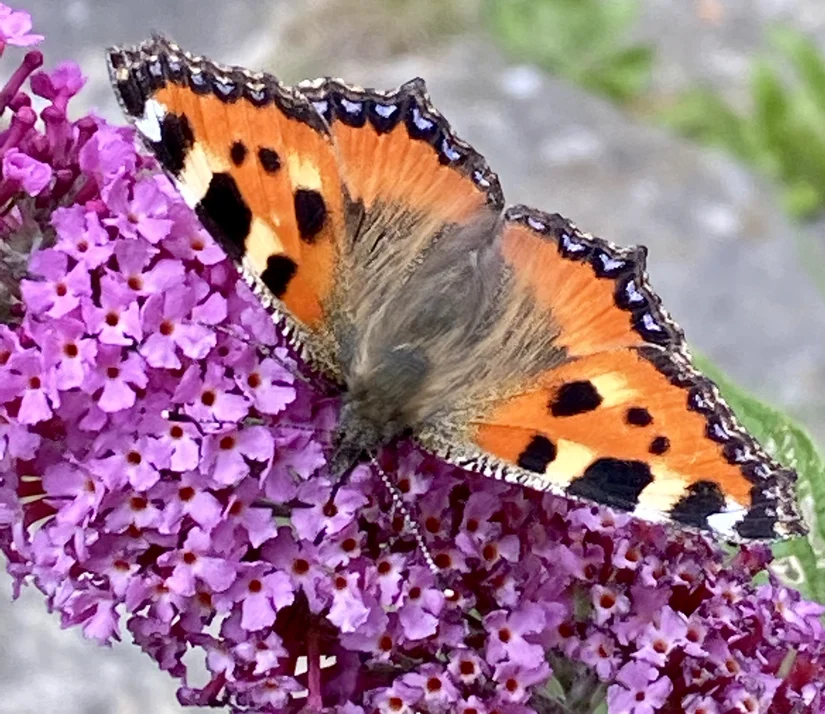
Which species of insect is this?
Aglais urticae
